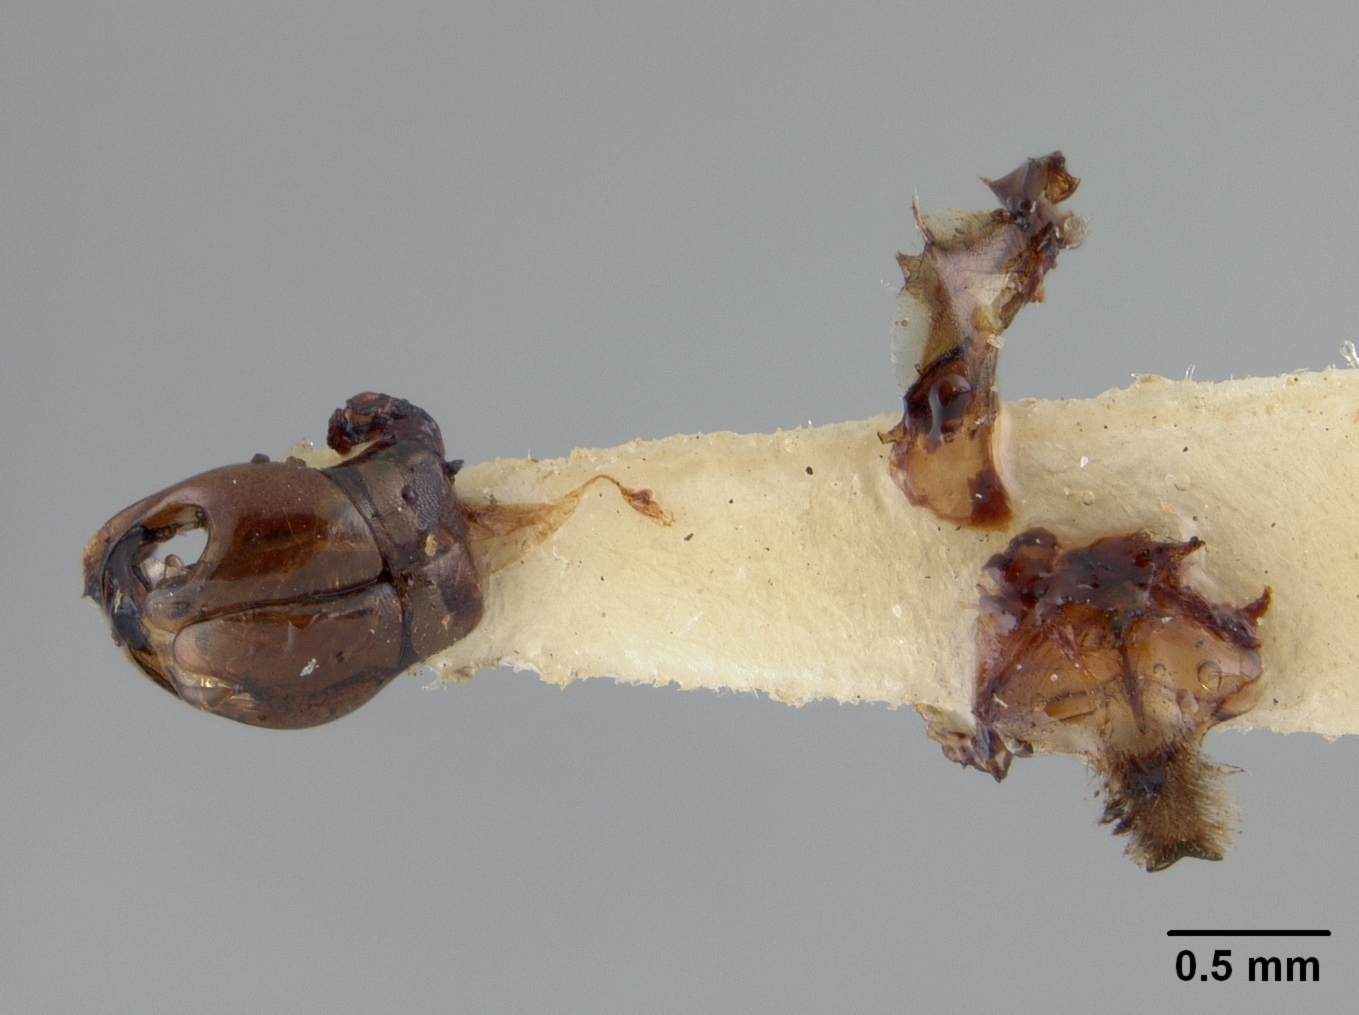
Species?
Andrena moesticolor
